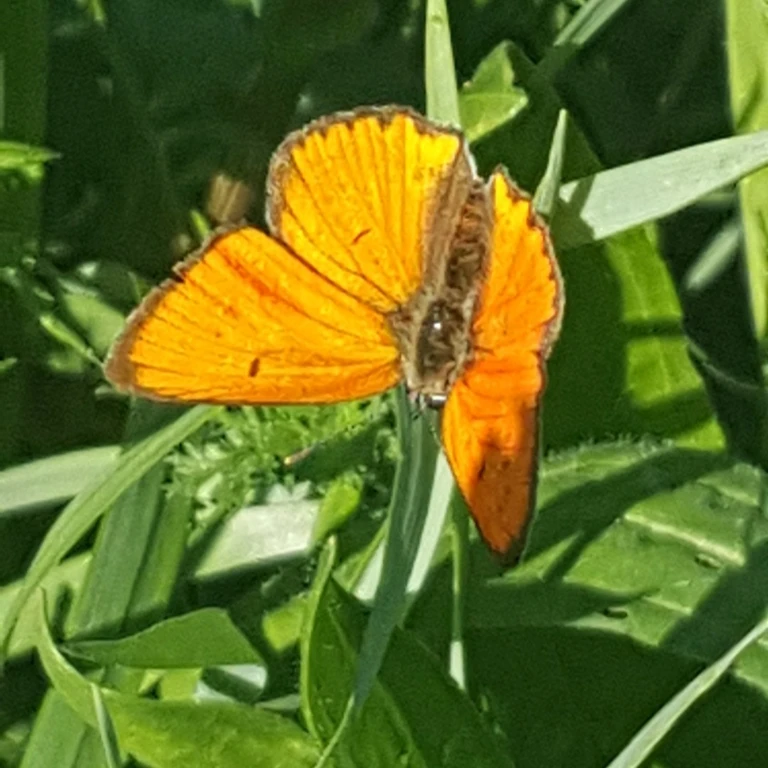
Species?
Lycaena dispar
